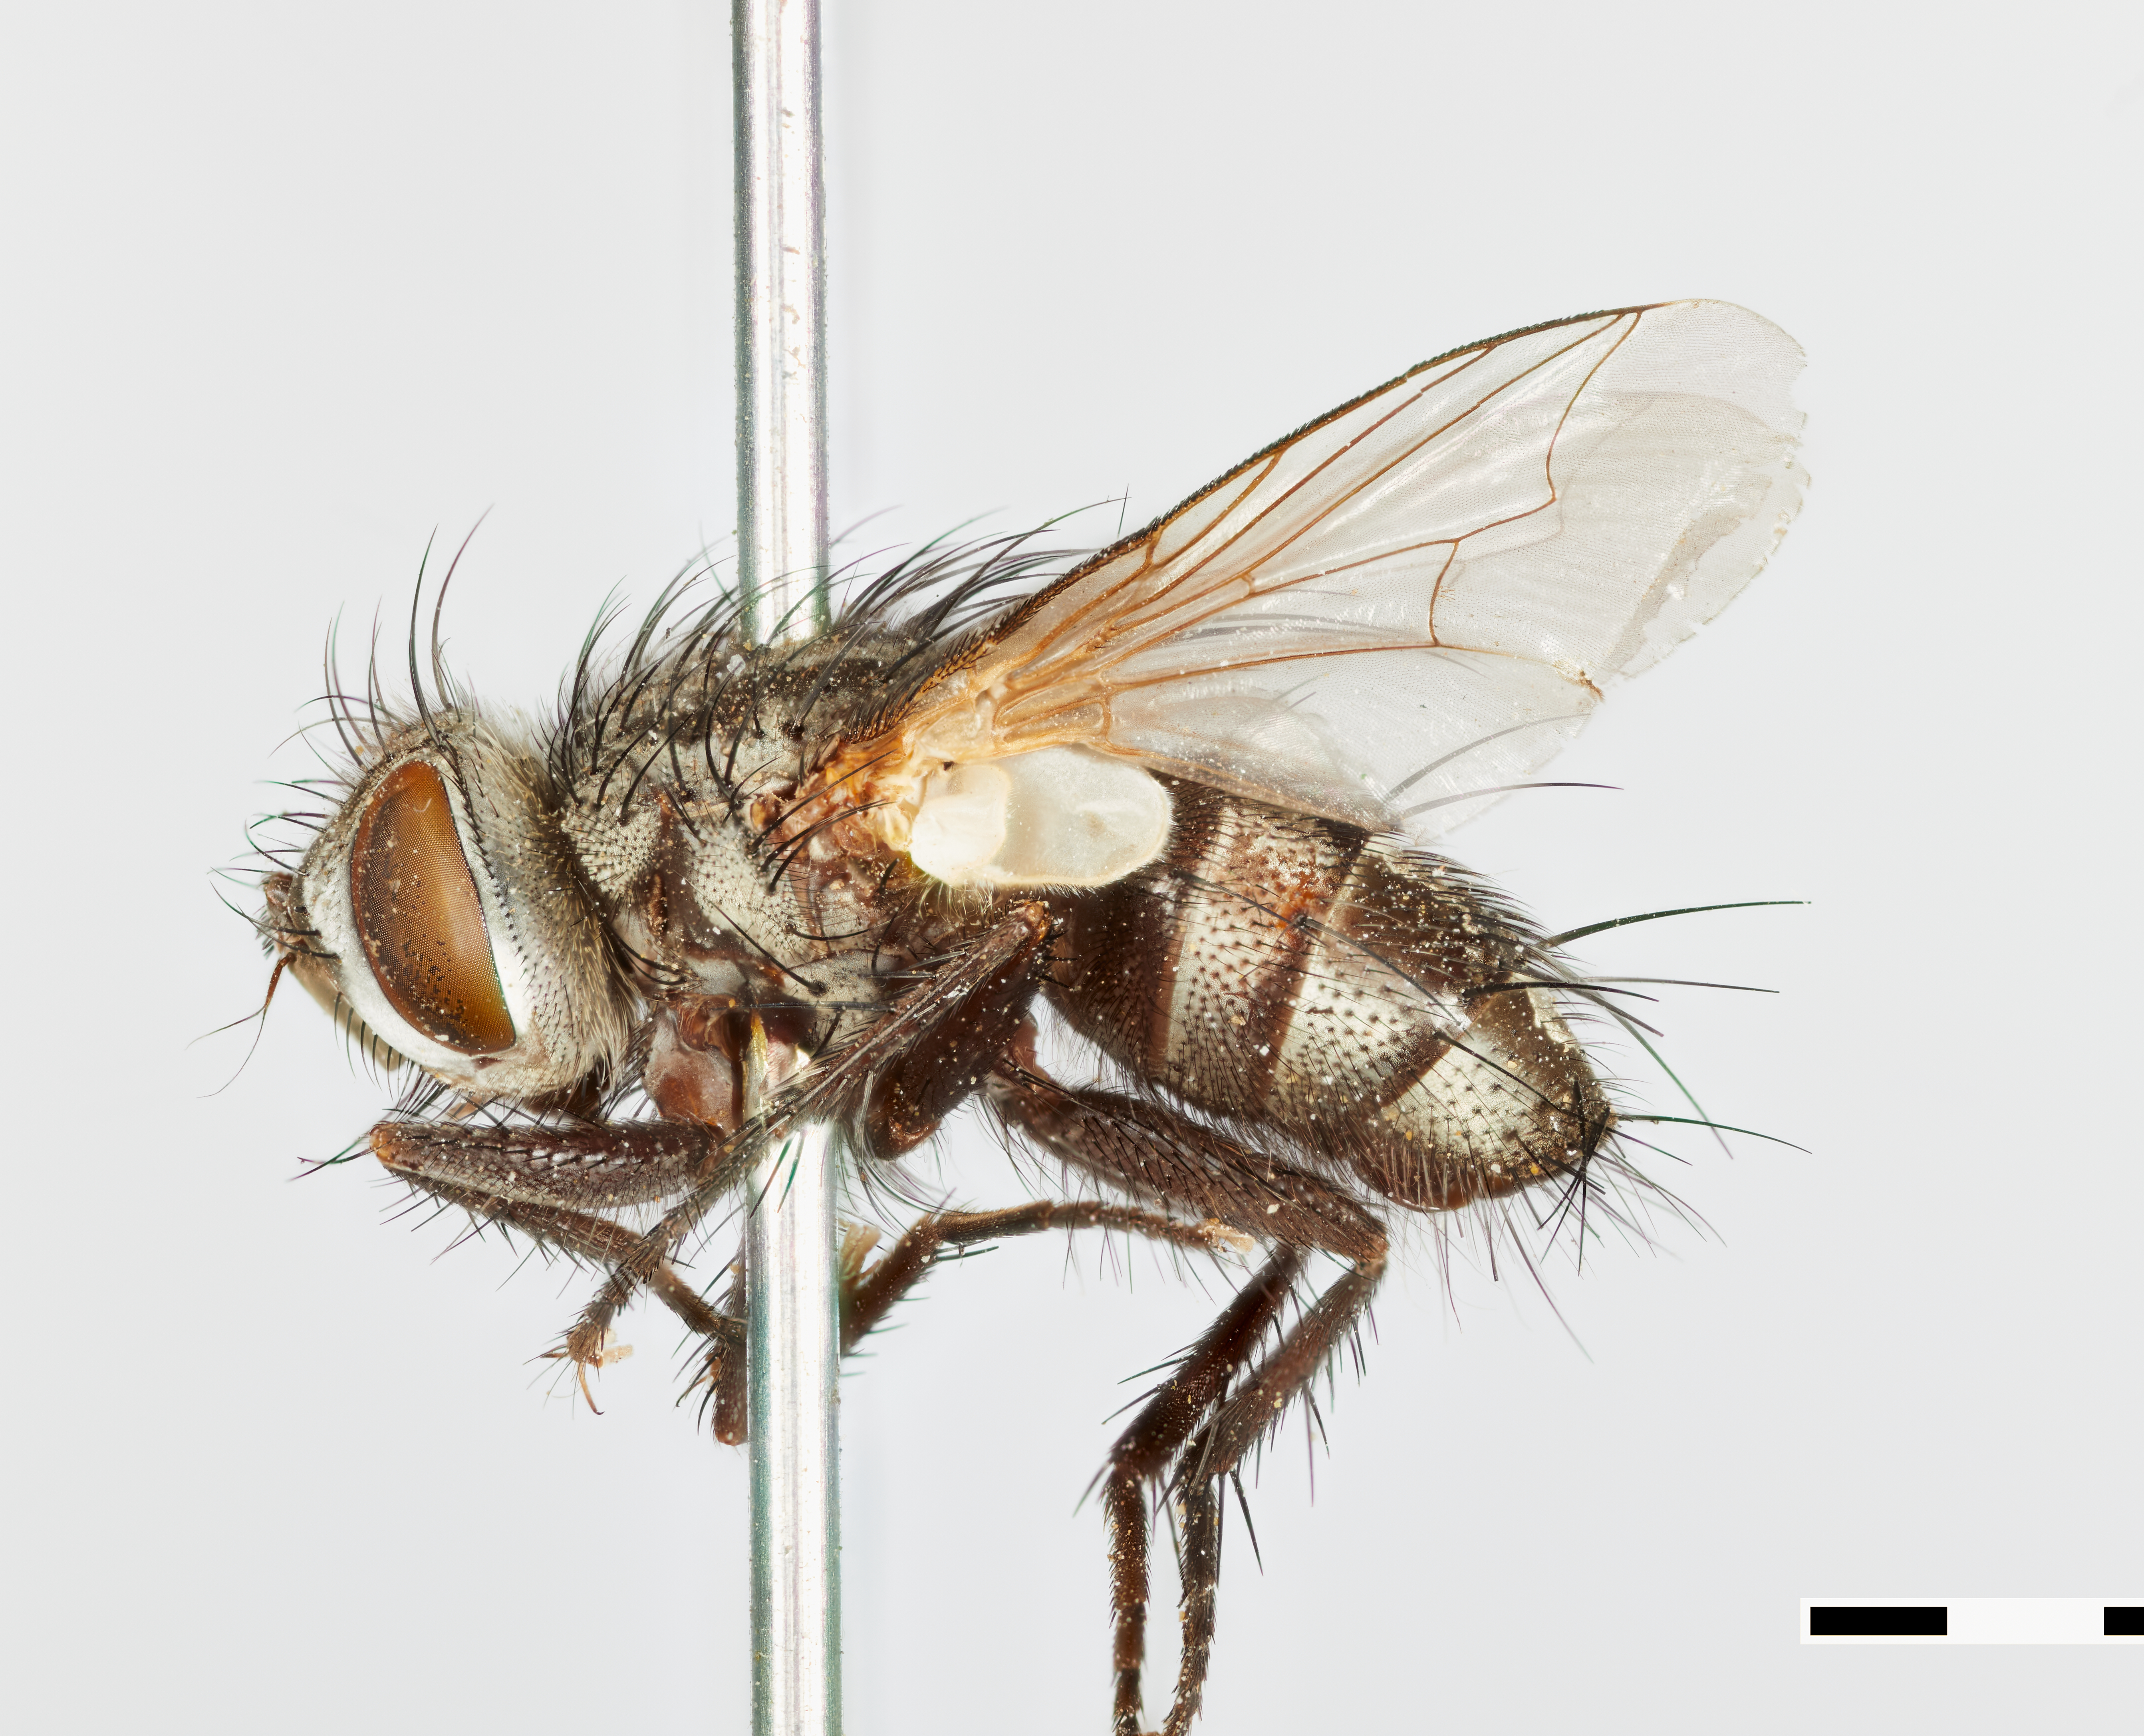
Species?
Frontina setipes
